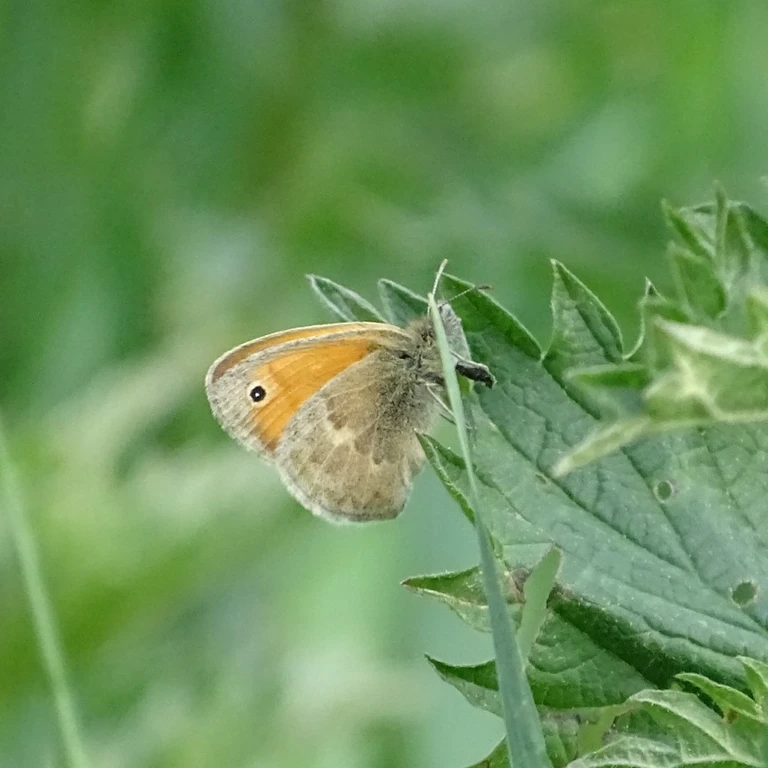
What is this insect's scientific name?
Coenonympha pamphilus
